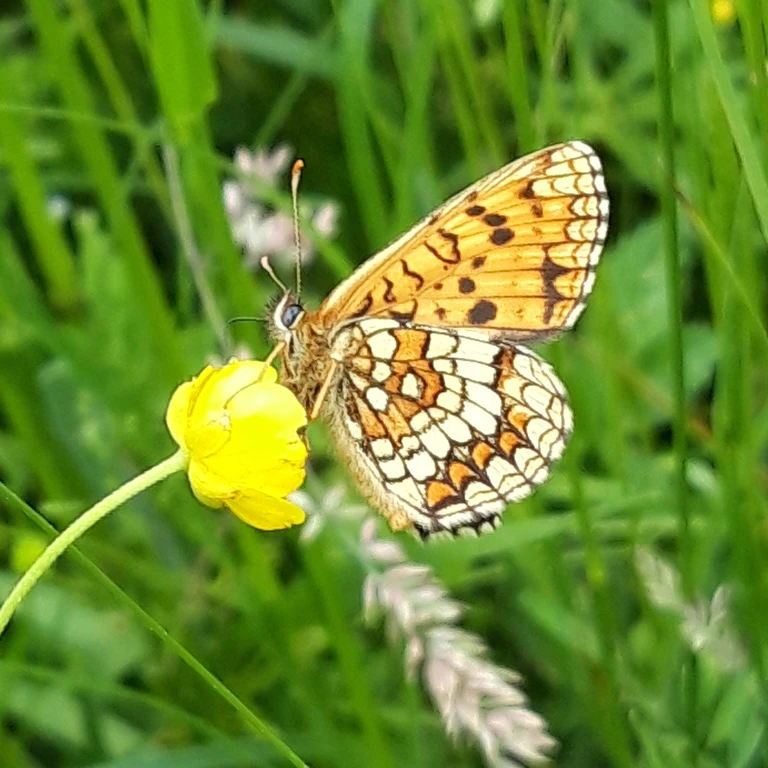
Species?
Melitaea athalia
